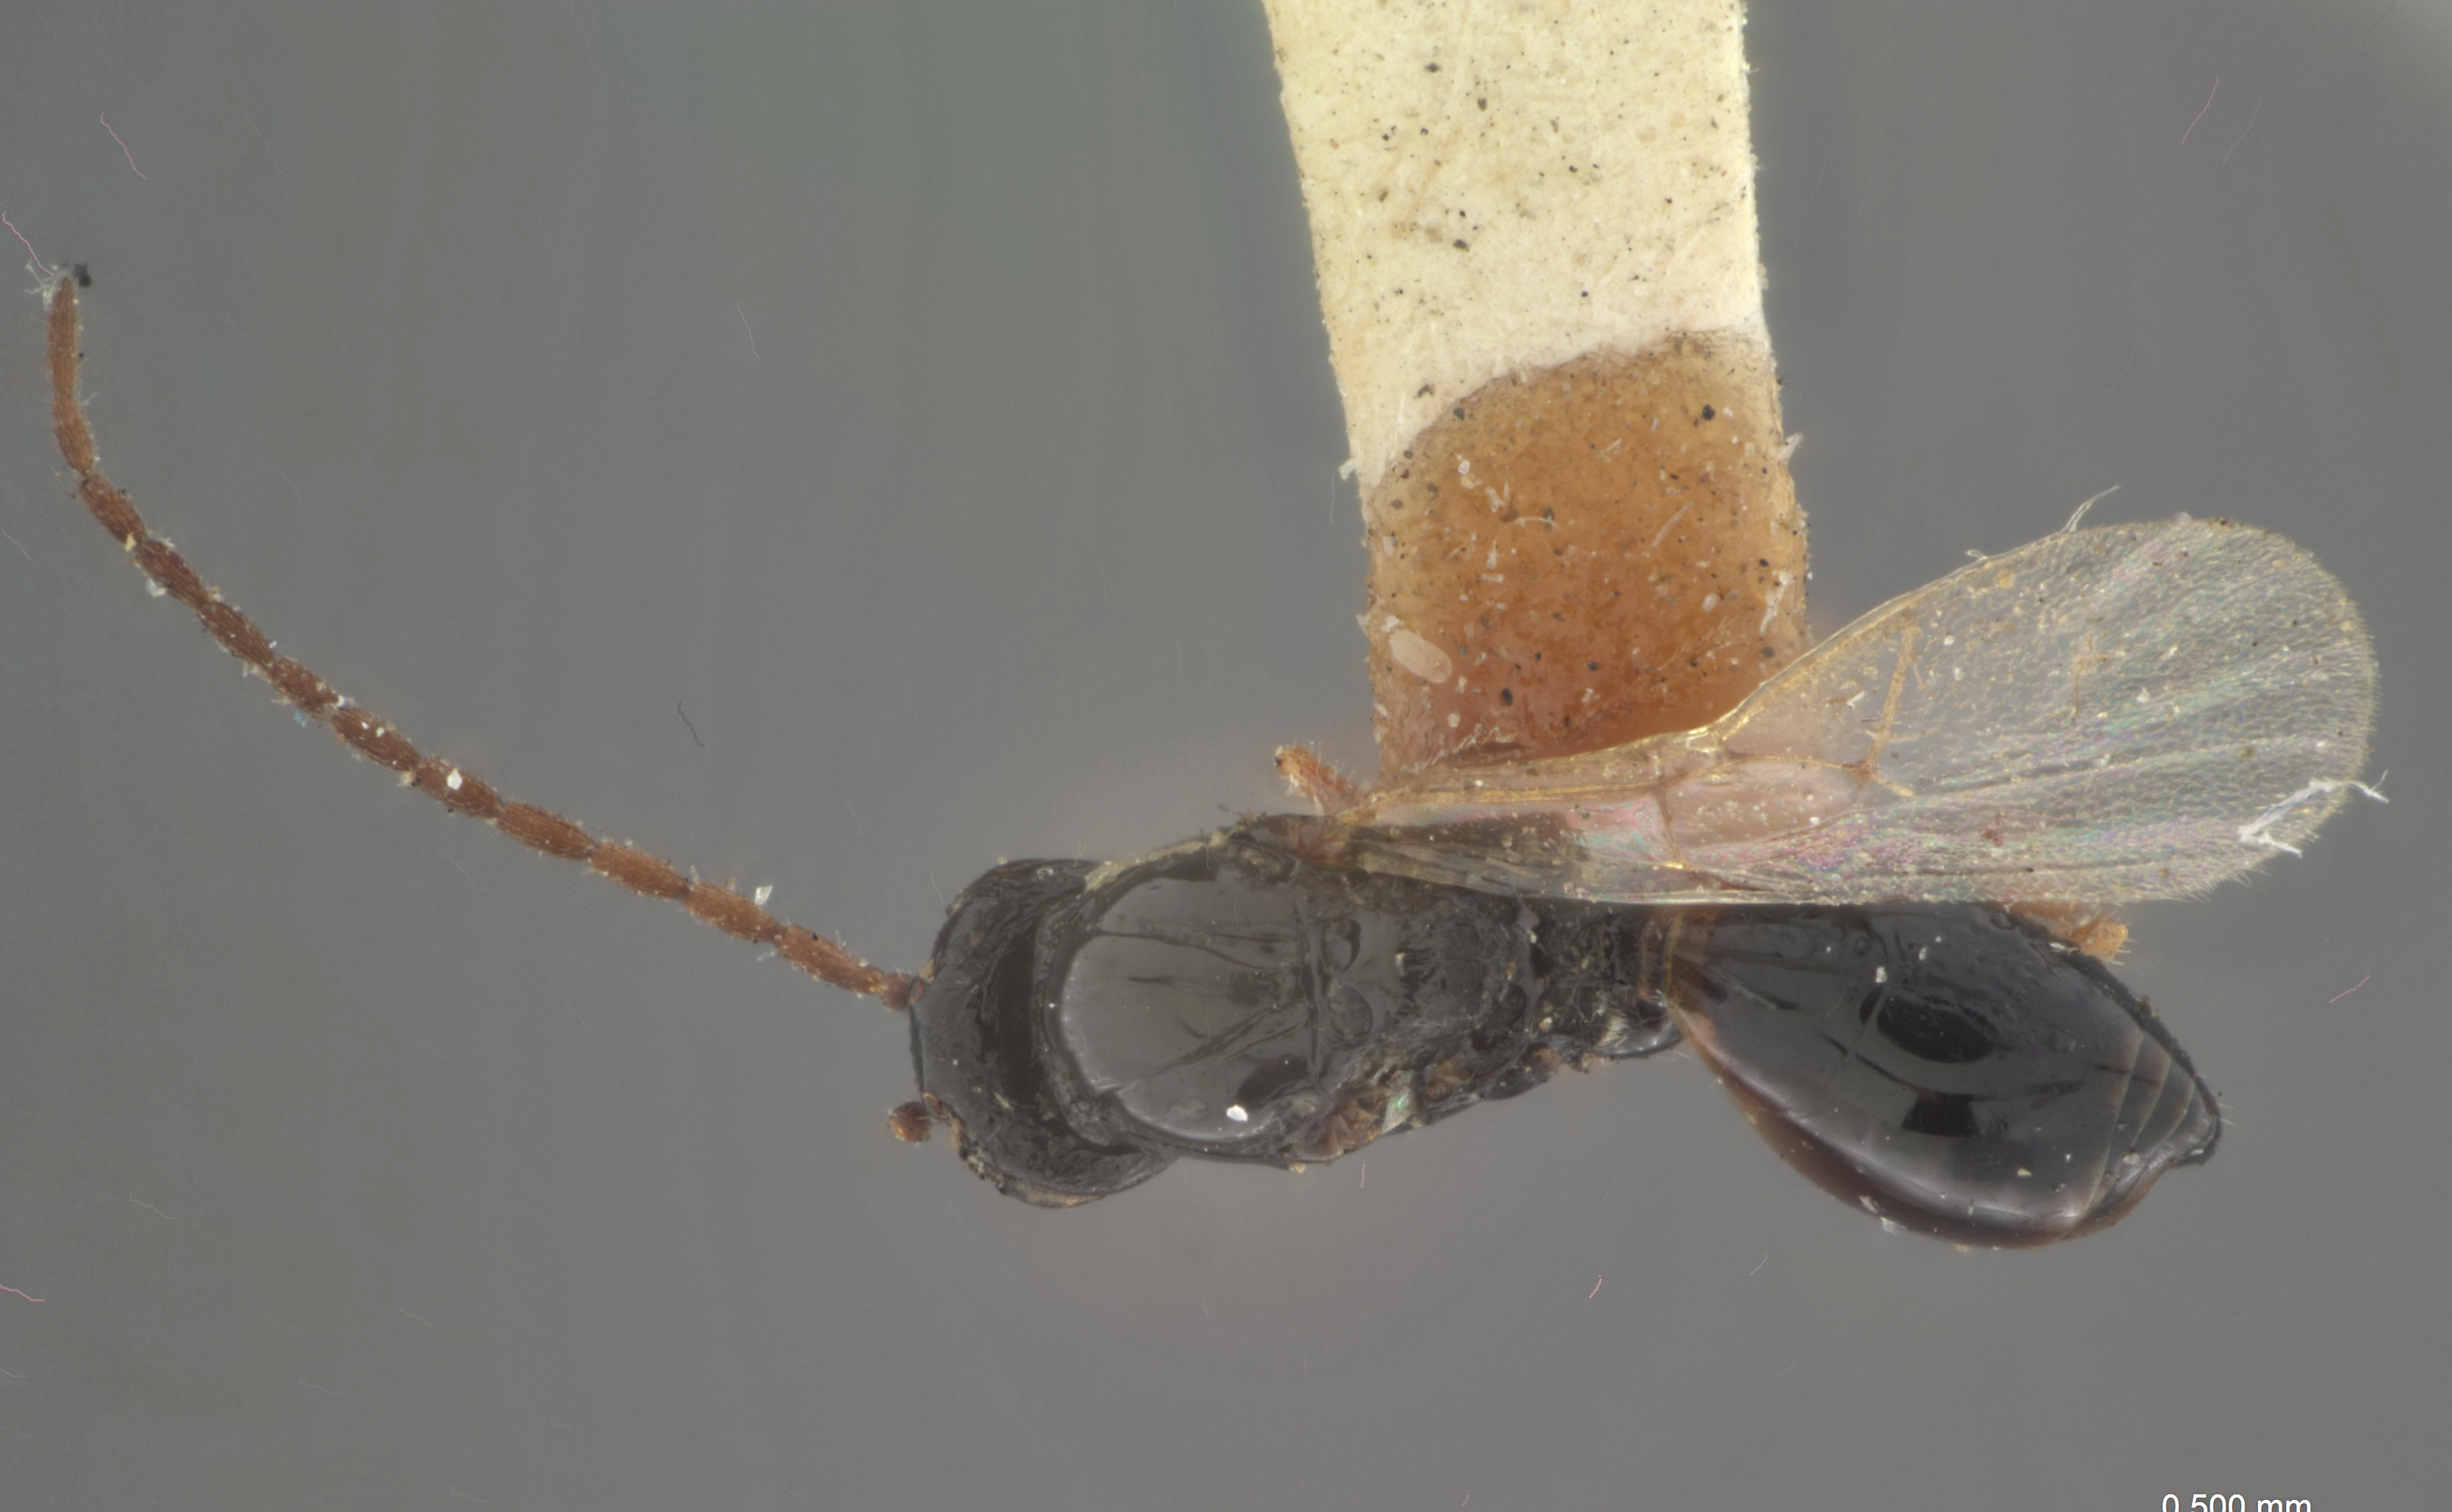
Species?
Omalaspis floridanus
